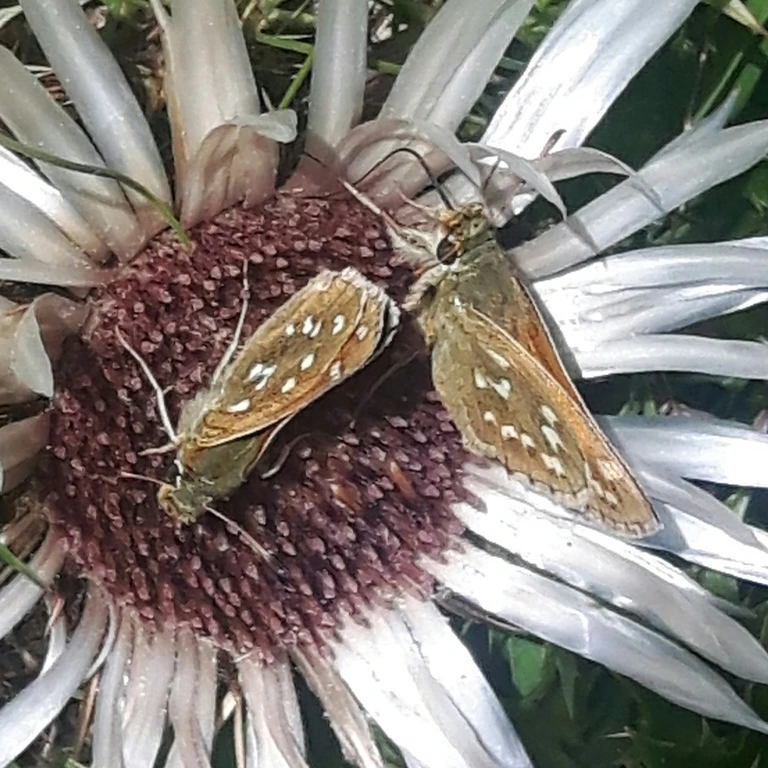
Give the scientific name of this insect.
Hesperia comma
